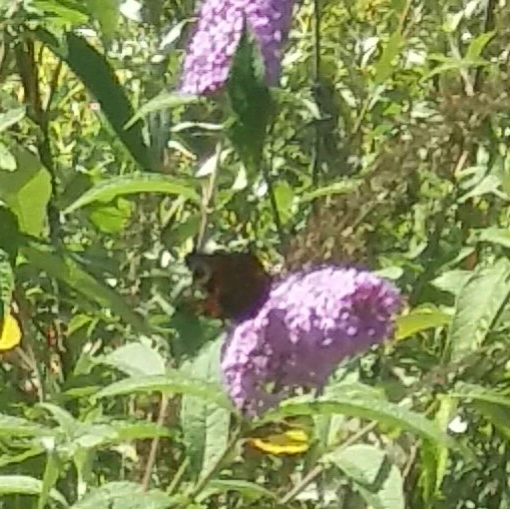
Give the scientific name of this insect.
Aglais io
